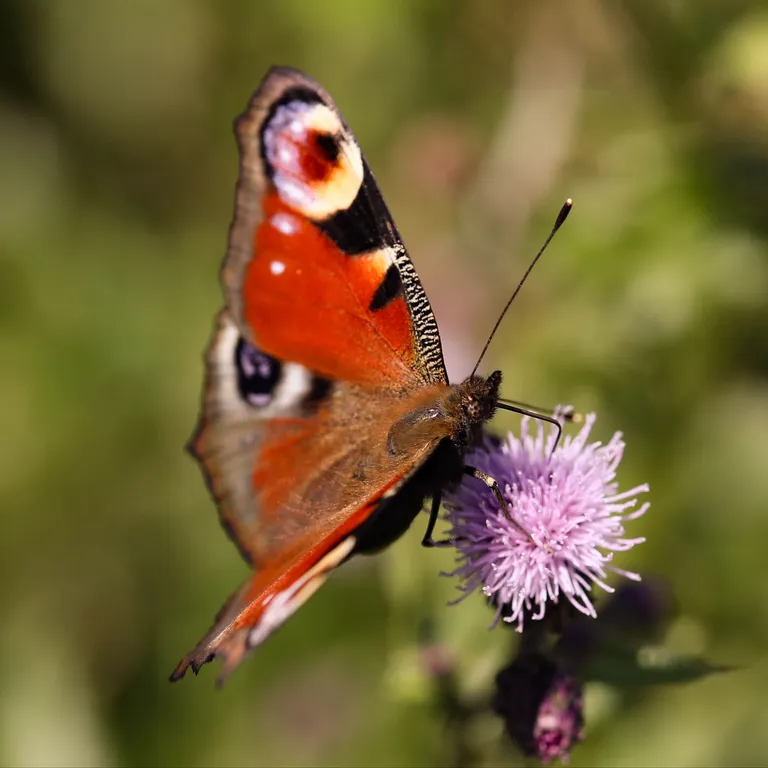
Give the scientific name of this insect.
Aglais io
